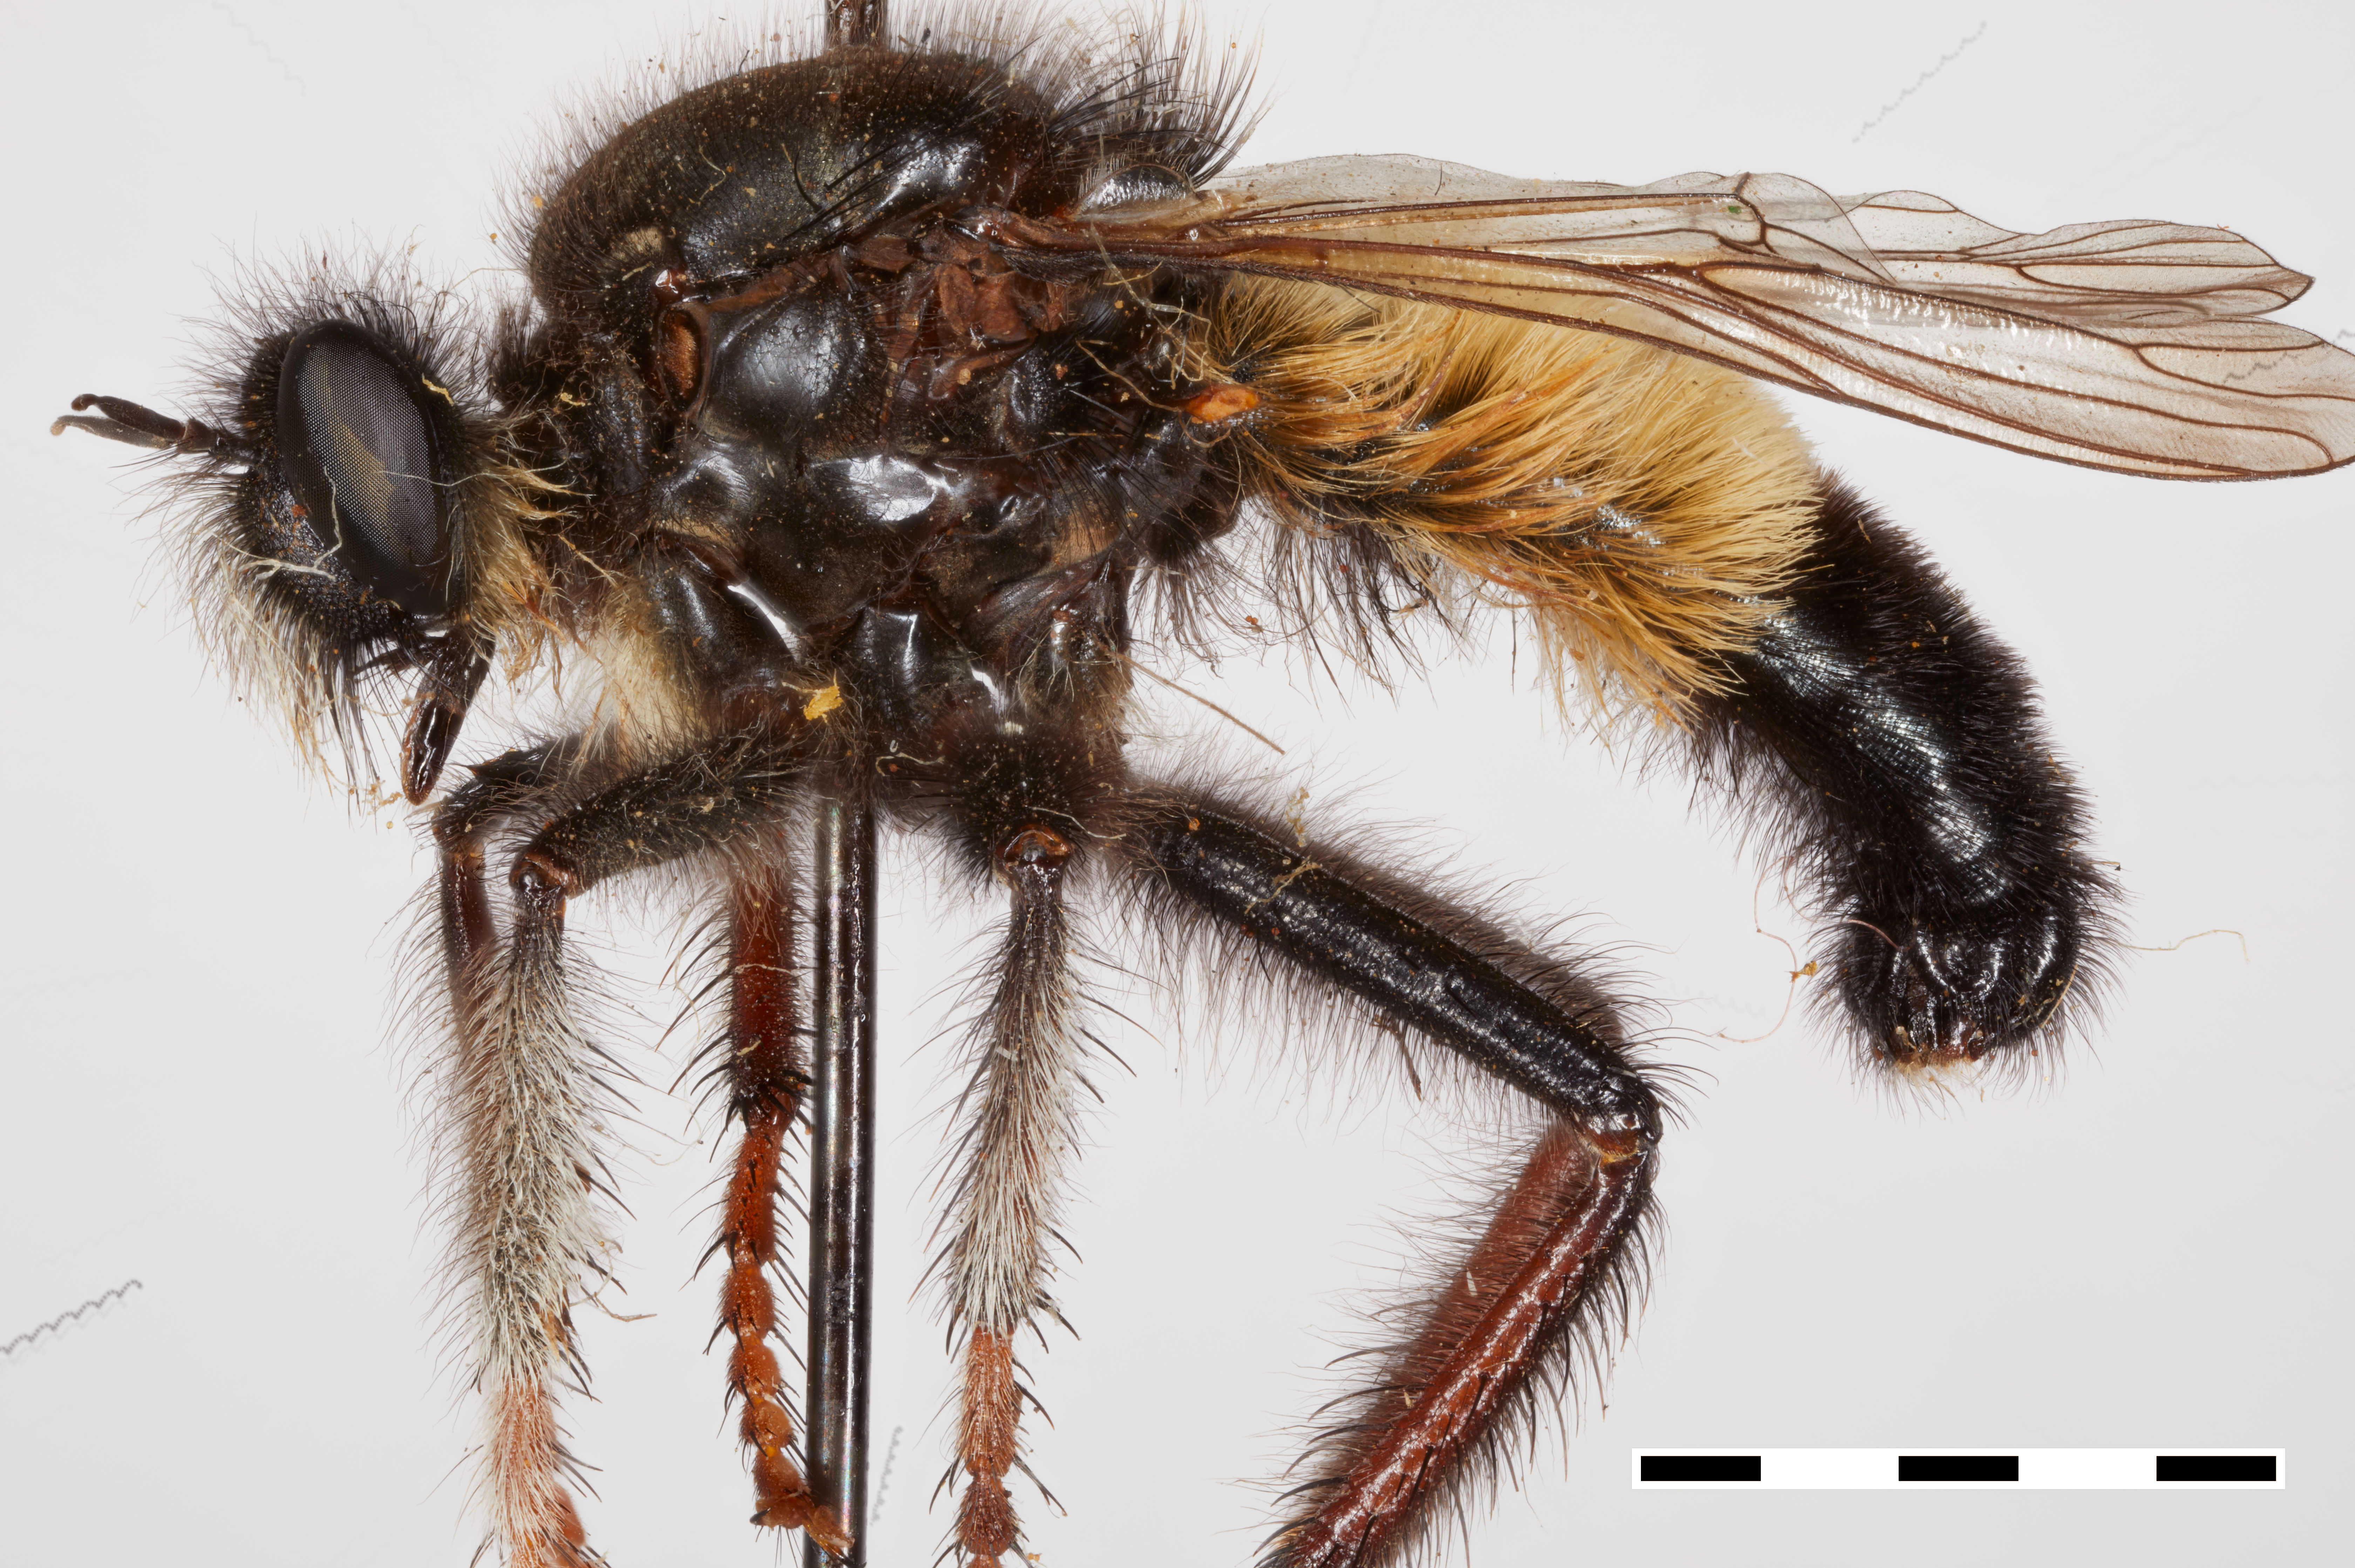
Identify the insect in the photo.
Cyrtopogon semitarius
